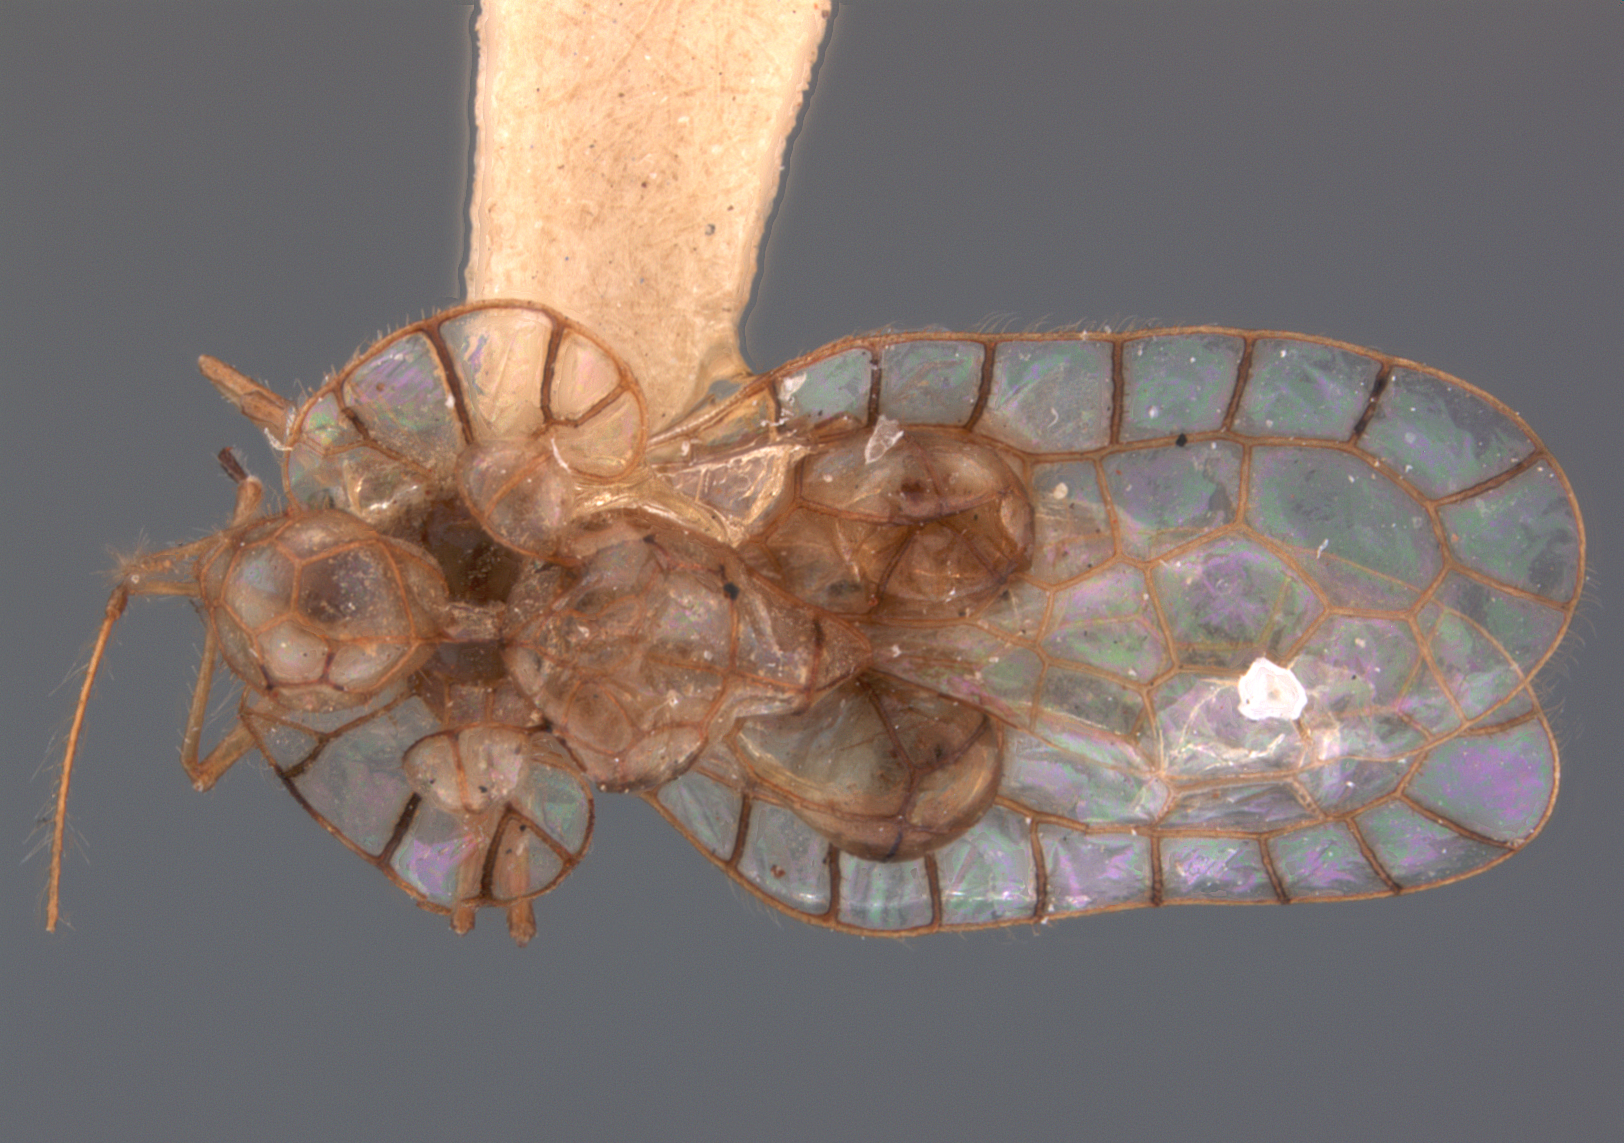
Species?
Habrochila chinensis
